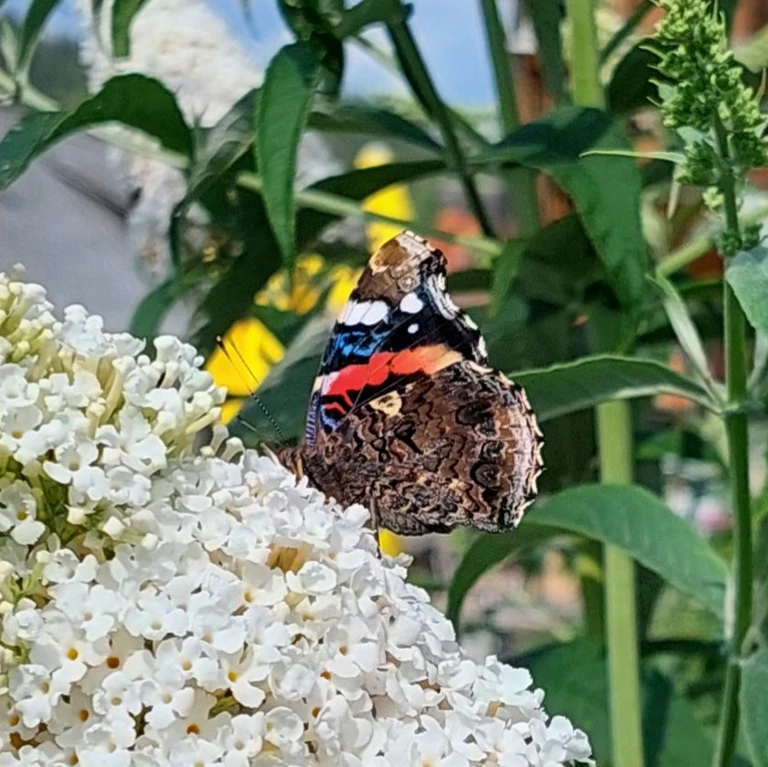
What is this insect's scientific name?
Vanessa atalanta
